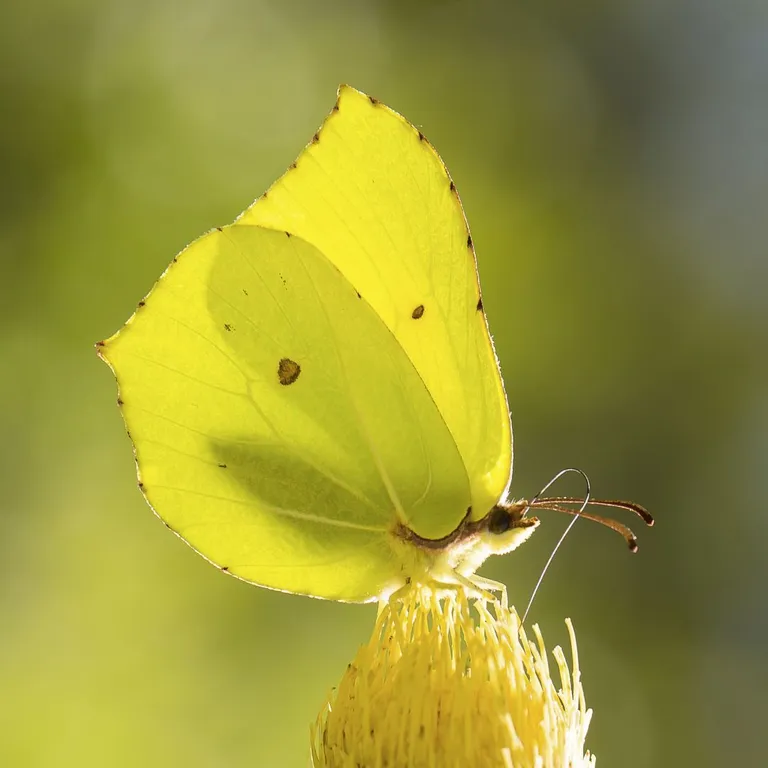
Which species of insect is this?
Gonepteryx rhamni
